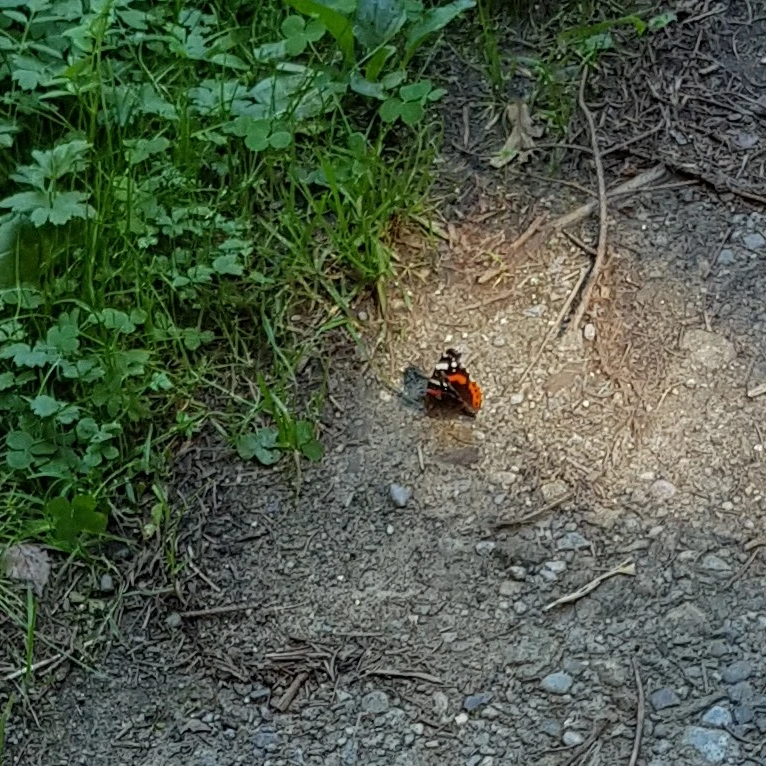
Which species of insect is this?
Vanessa atalanta
